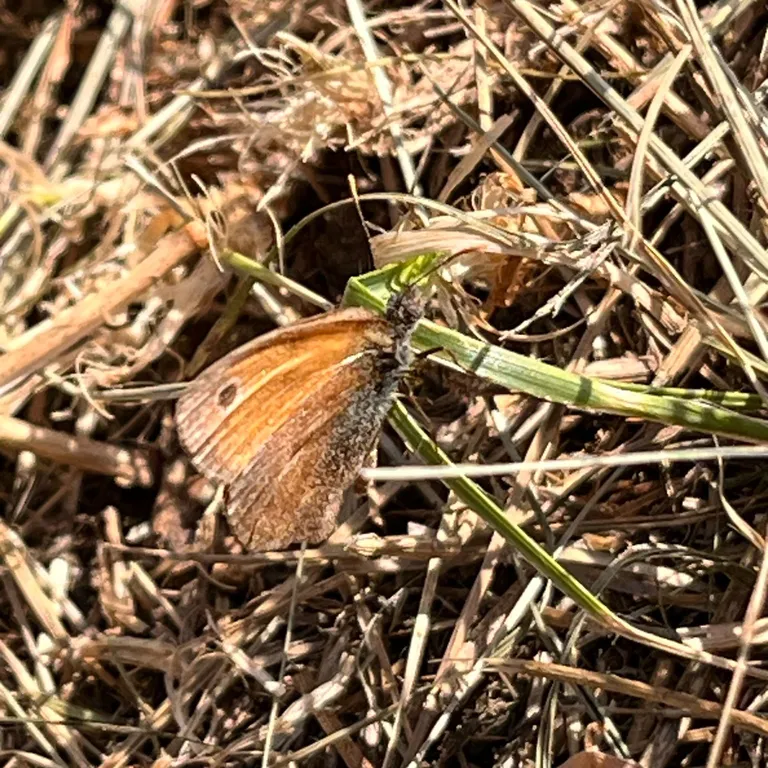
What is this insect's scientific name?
Coenonympha pamphilus
